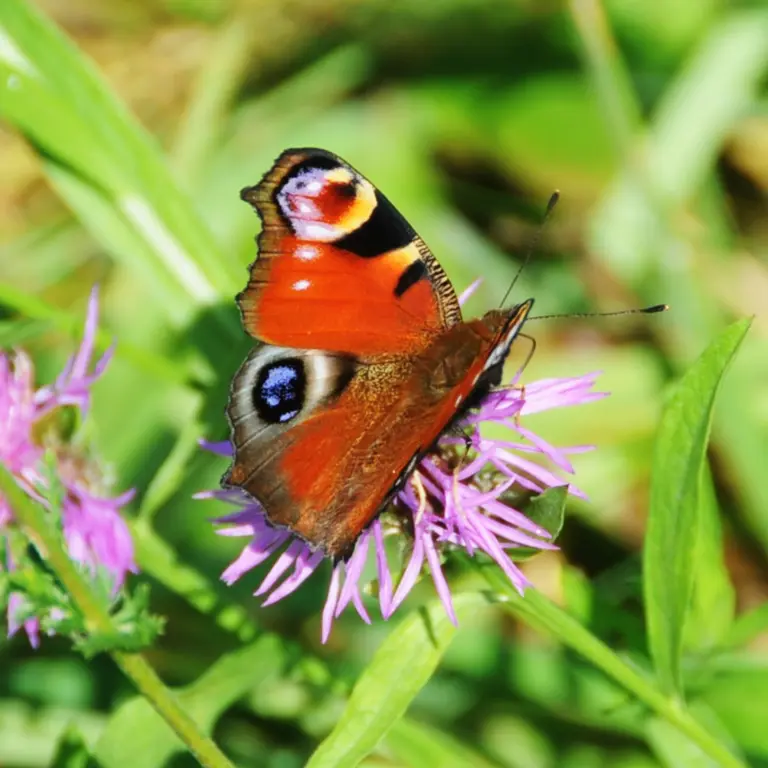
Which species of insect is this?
Aglais io
